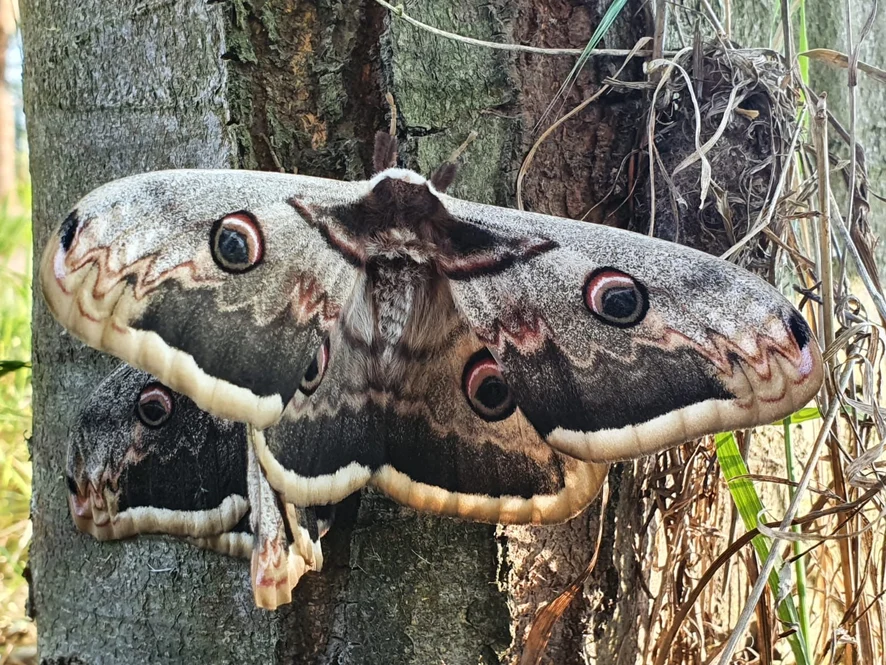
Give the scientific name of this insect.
Saturnia pyri
